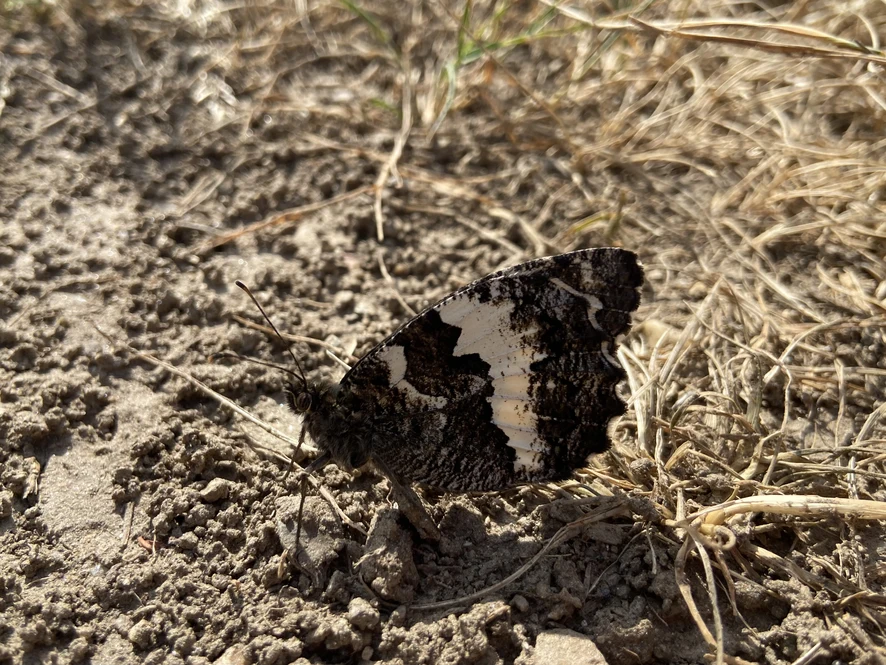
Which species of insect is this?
Brintesia circe
